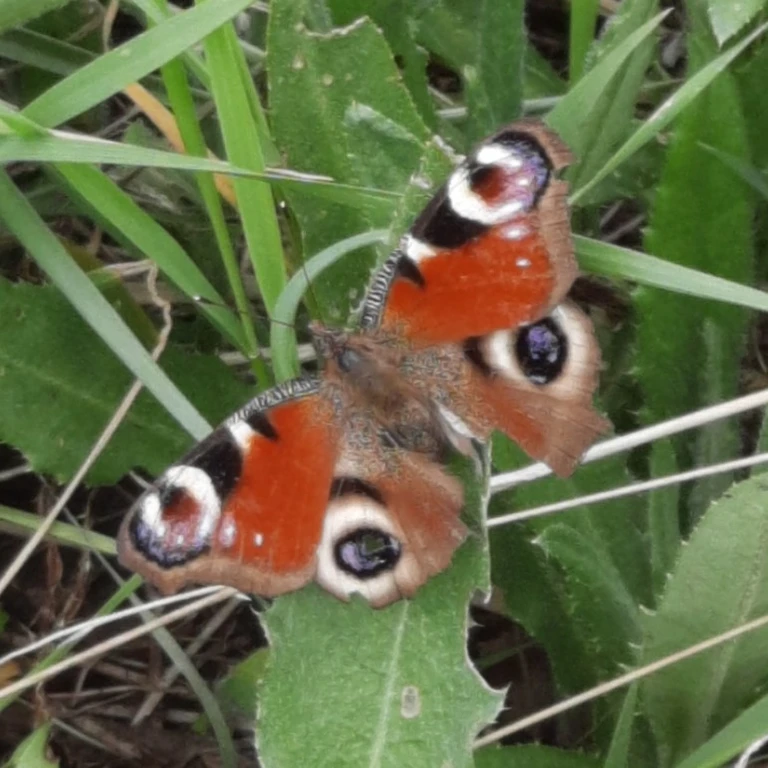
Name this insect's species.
Aglais io
